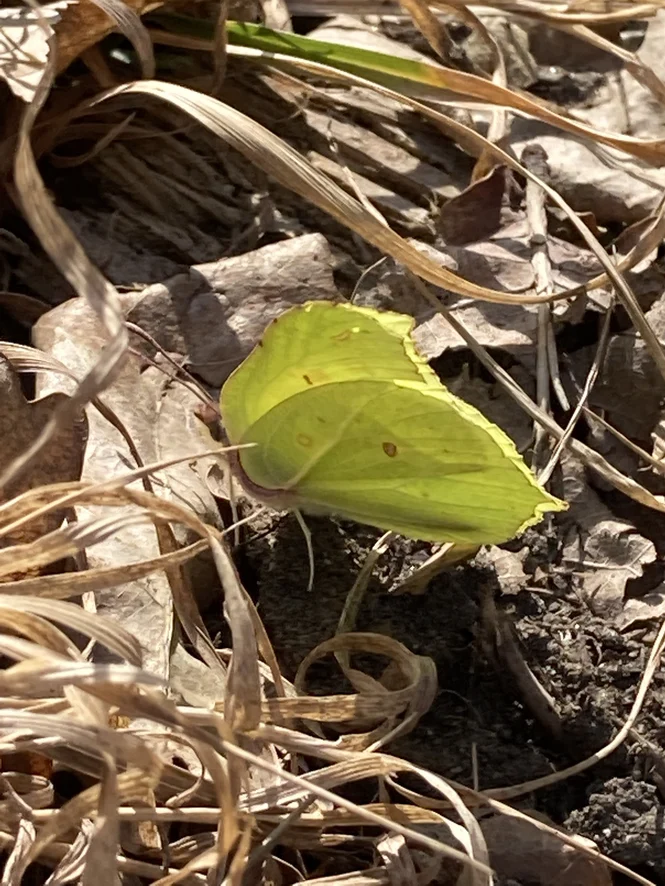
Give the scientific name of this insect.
Gonepteryx rhamni
